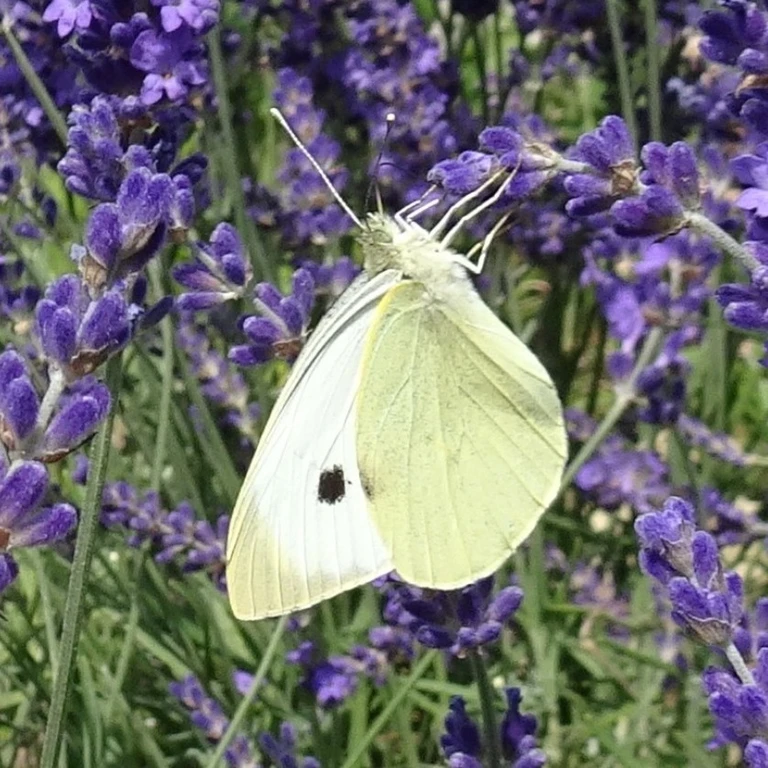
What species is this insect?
Pieris brassicae
